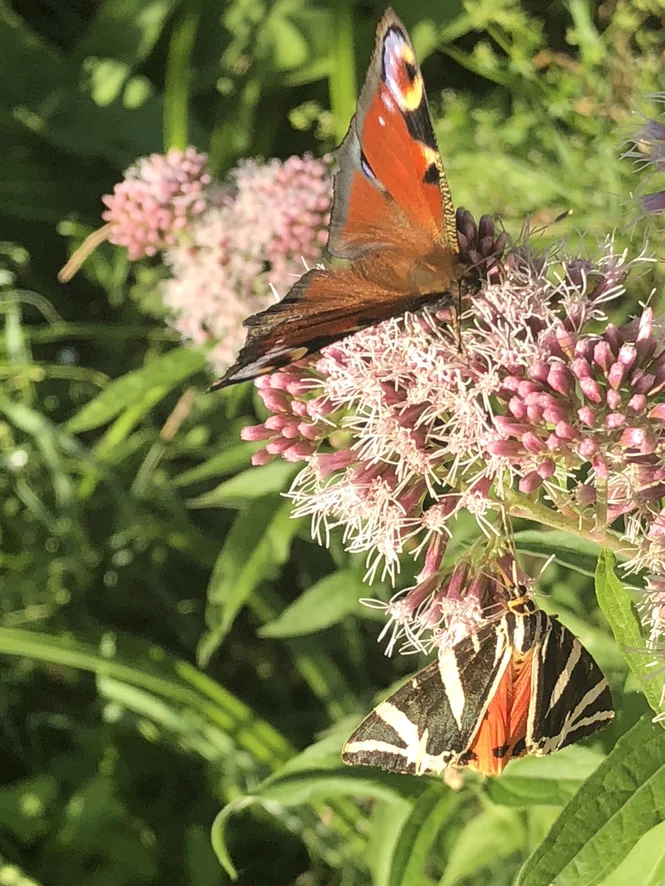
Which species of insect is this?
Aglais io
